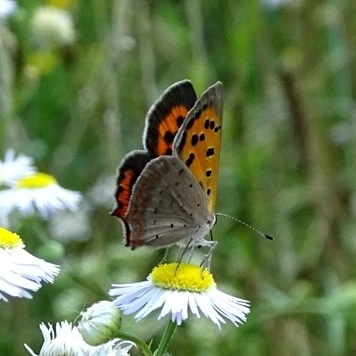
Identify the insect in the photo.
Lycaena phlaeas
